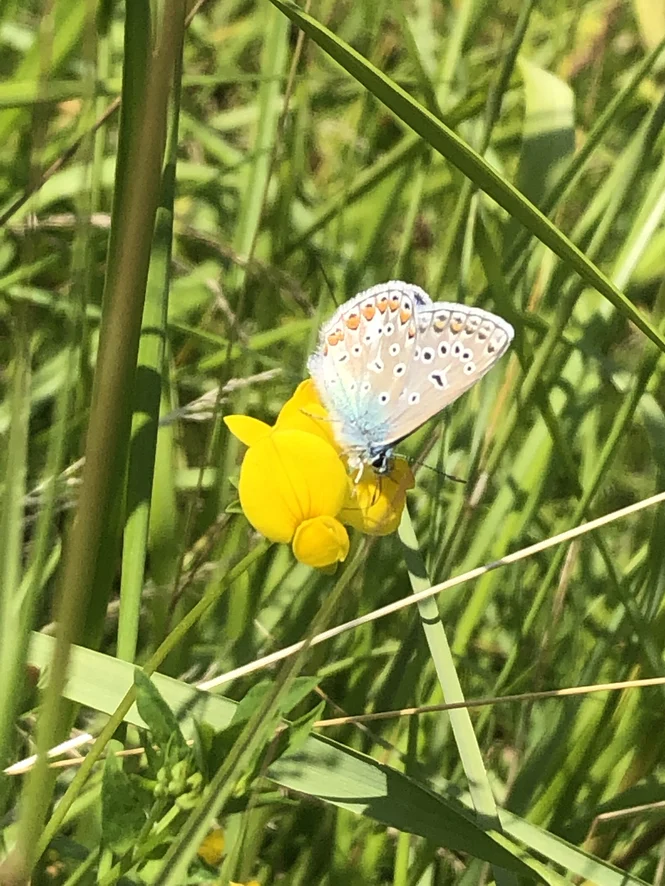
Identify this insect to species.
Polyommatus icarus
